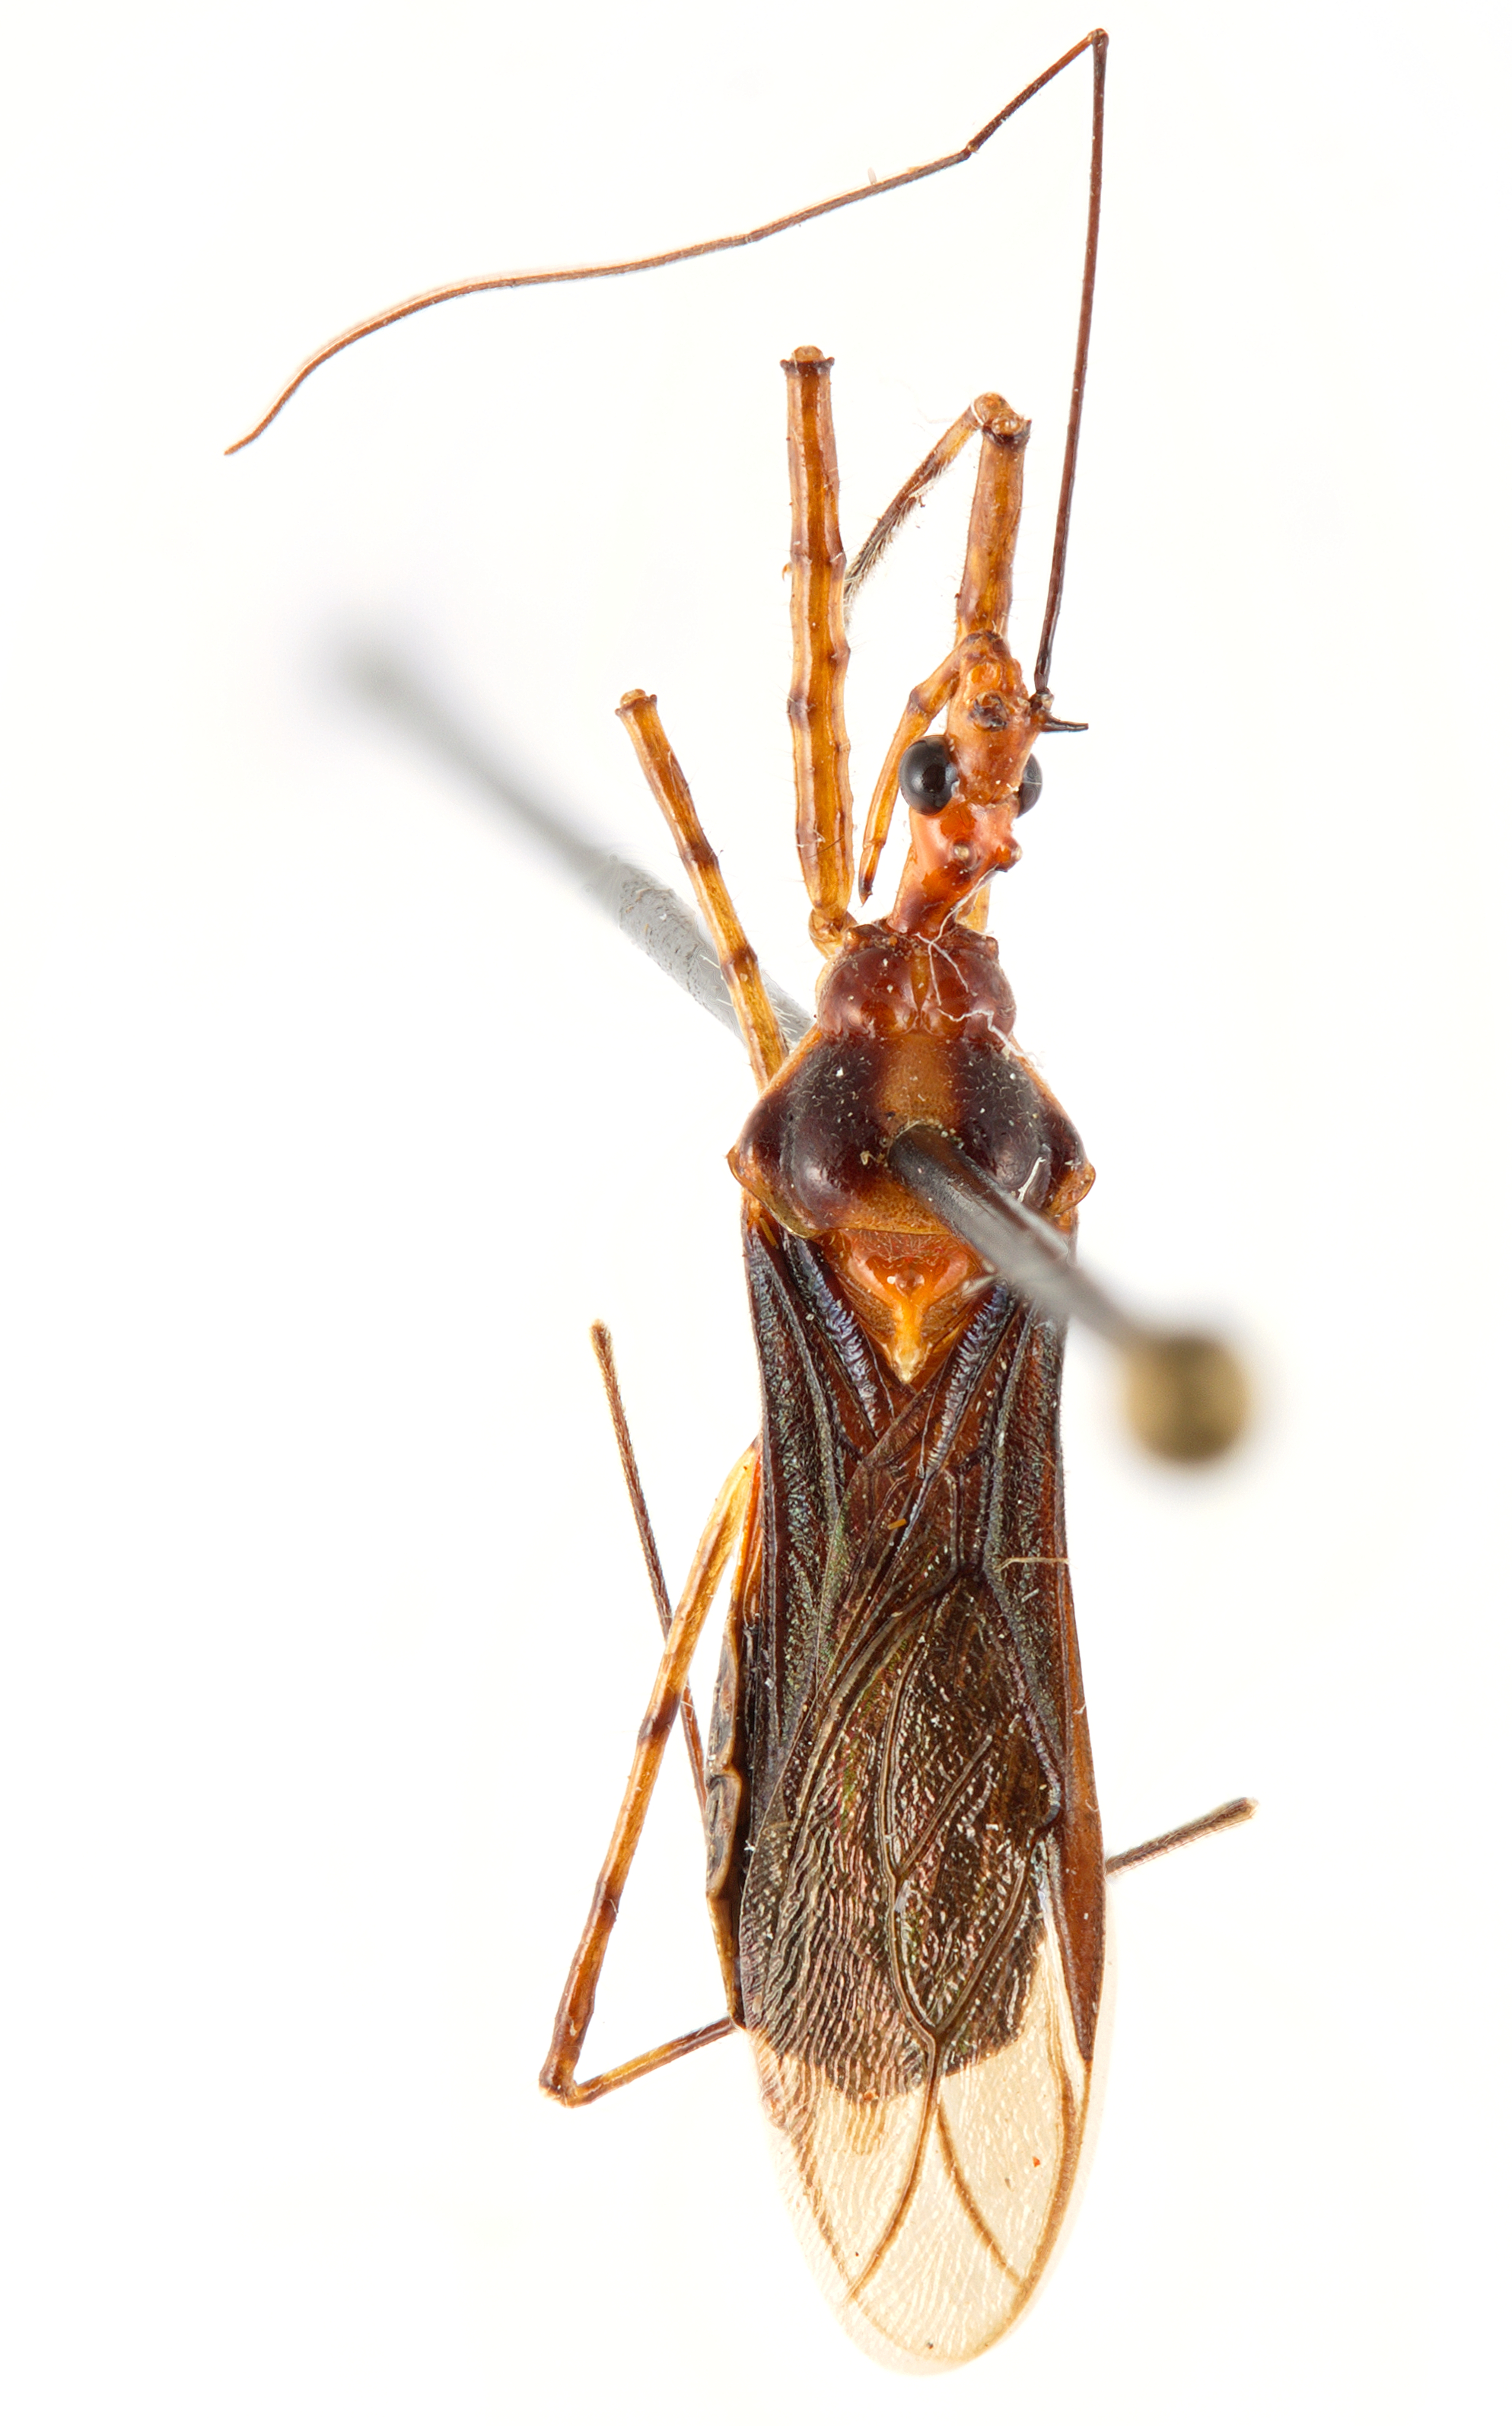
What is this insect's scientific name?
Macracanthopsis bizonatus
